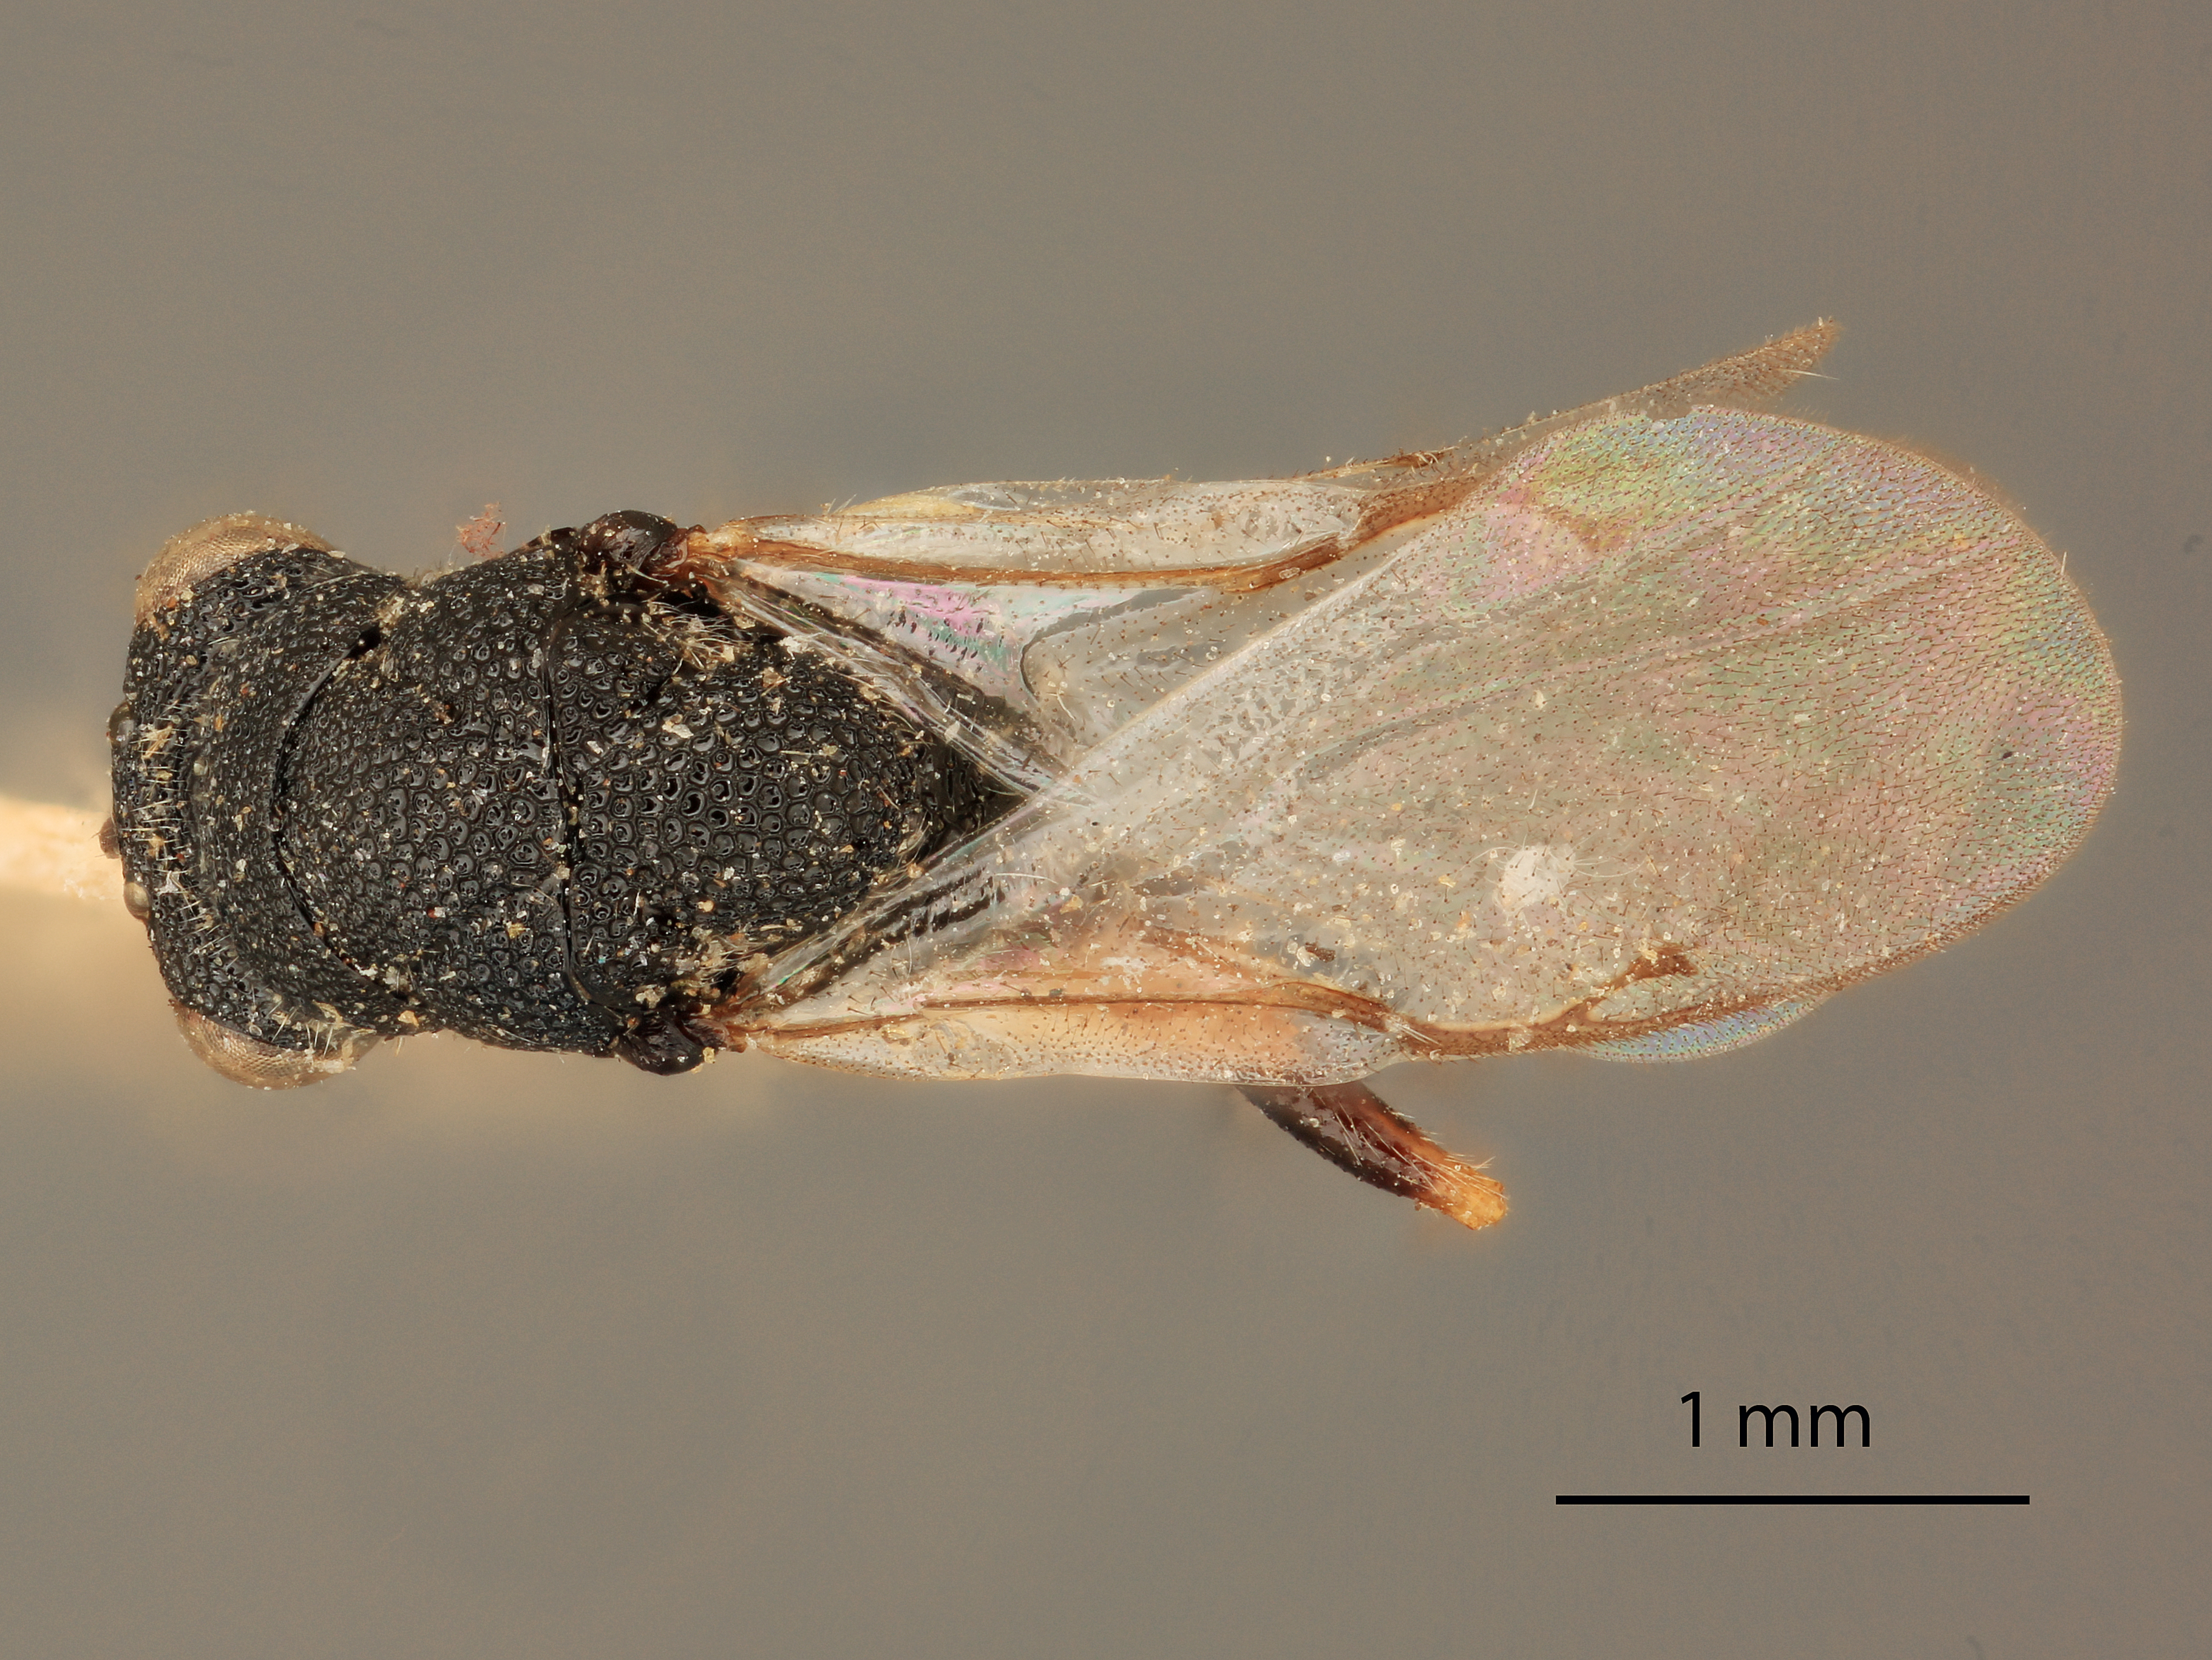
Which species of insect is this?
Eurytoma terrea
